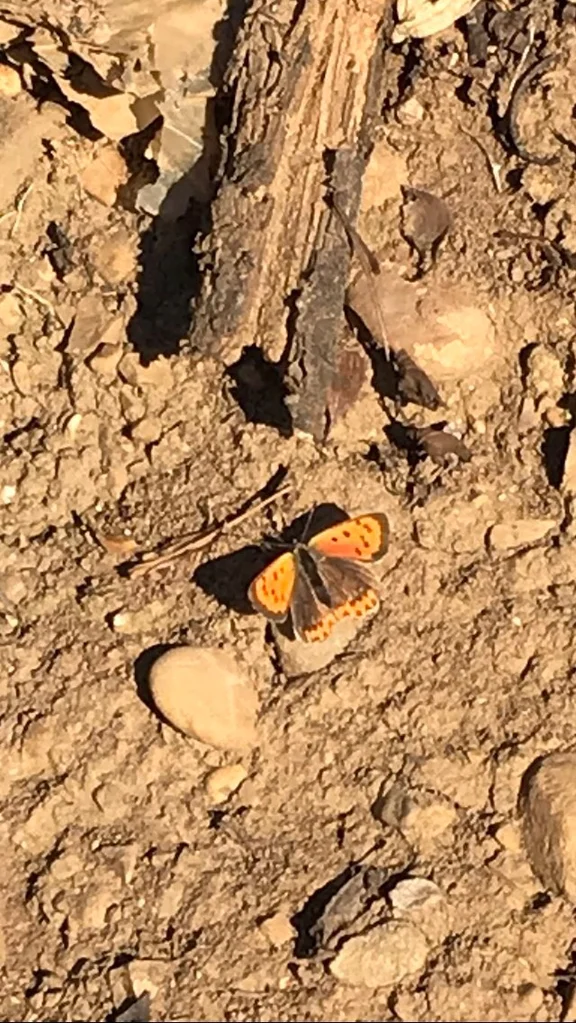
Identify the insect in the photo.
Lycaena phlaeas
